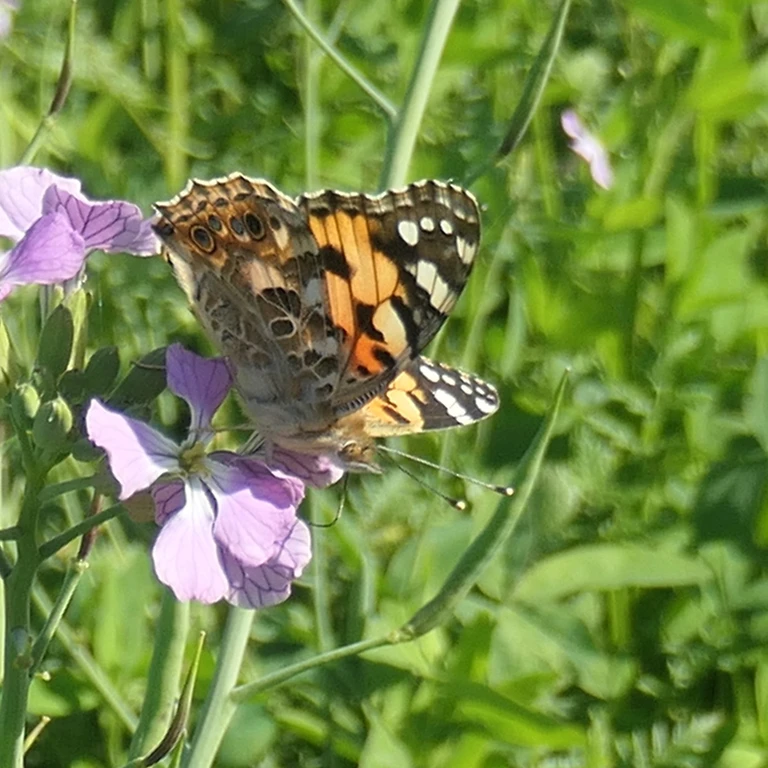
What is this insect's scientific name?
Vanessa cardui
